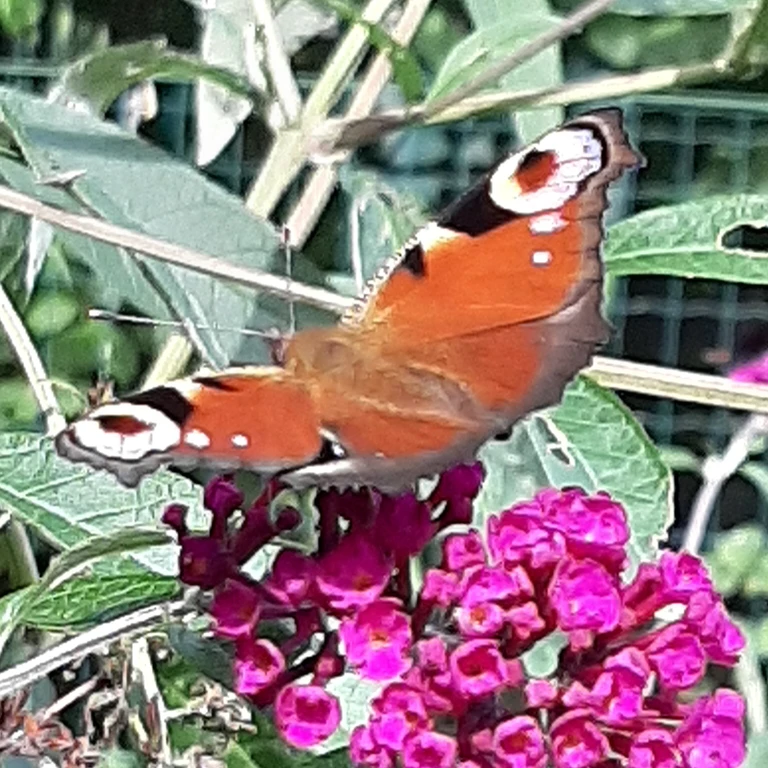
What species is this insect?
Aglais io
